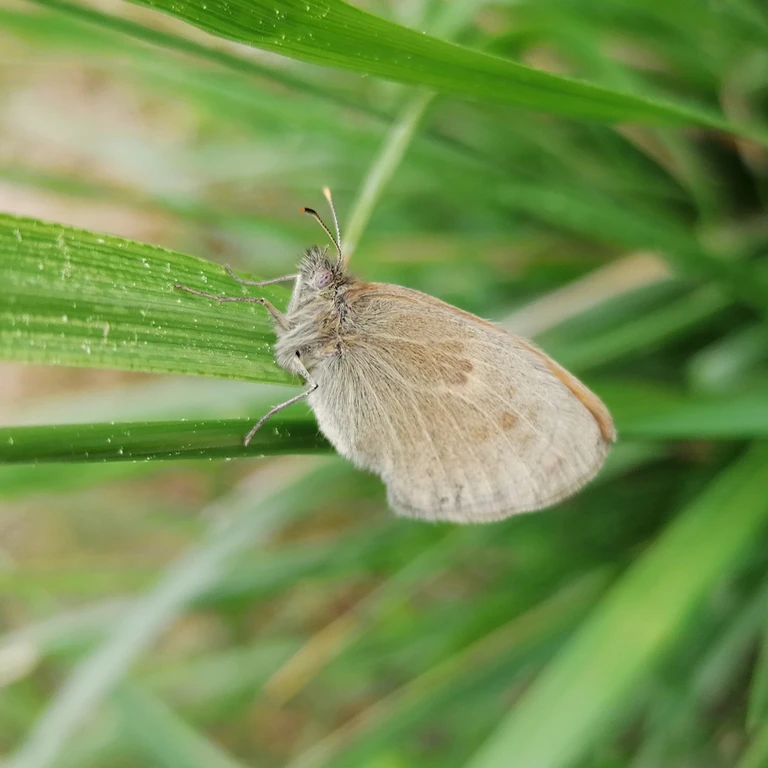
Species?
Coenonympha pamphilus
